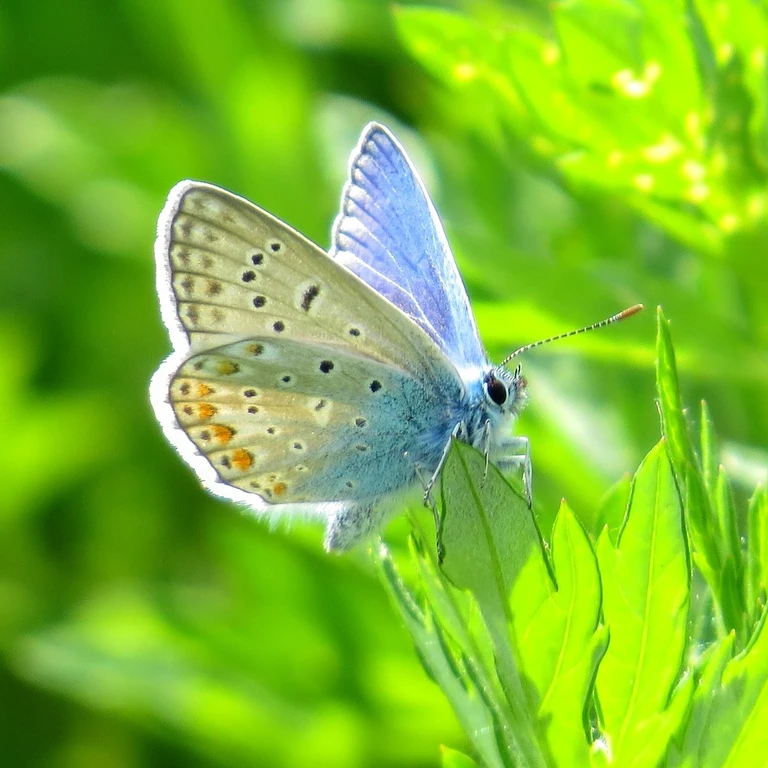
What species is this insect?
Polyommatus icarus
